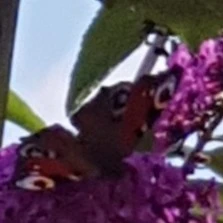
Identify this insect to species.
Aglais io
